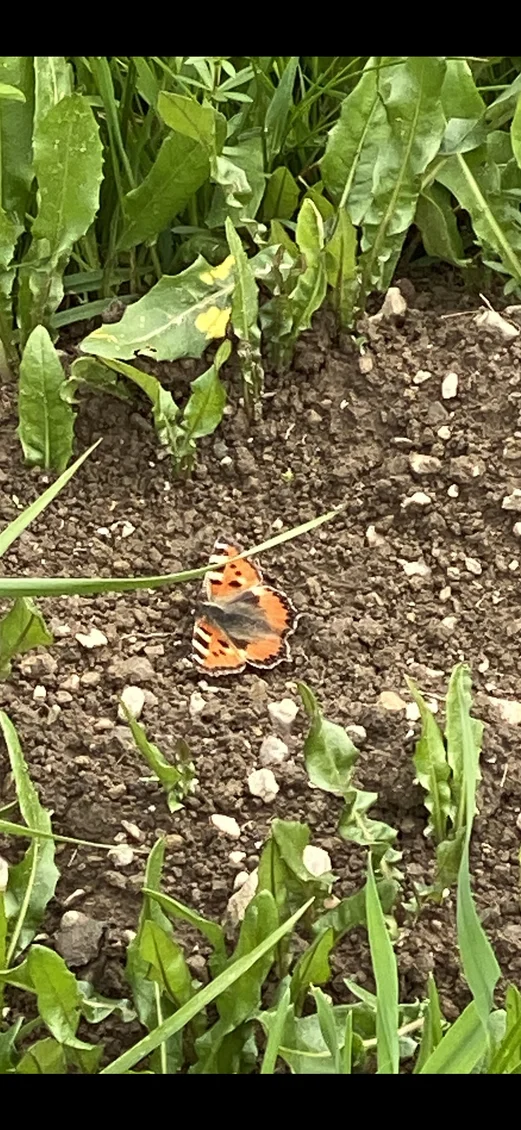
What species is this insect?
Aglais urticae
